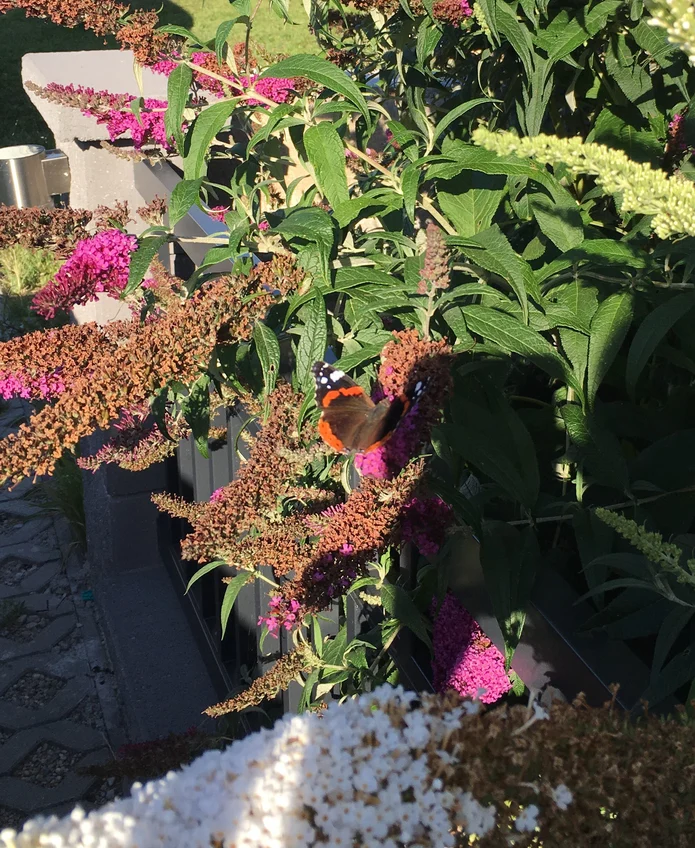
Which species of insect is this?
Vanessa atalanta
